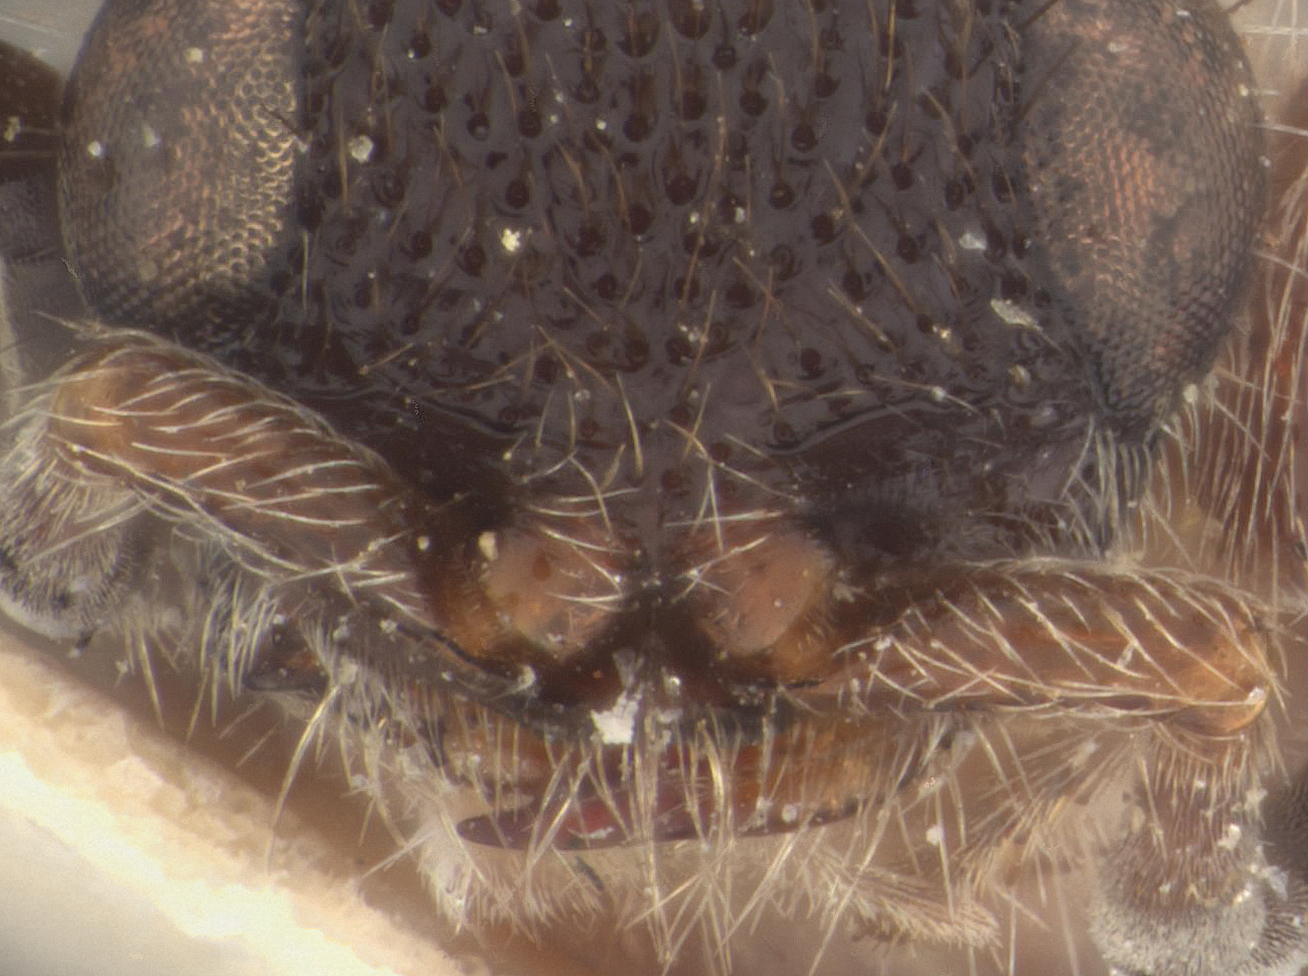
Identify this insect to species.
Smicromyrme autonoe
